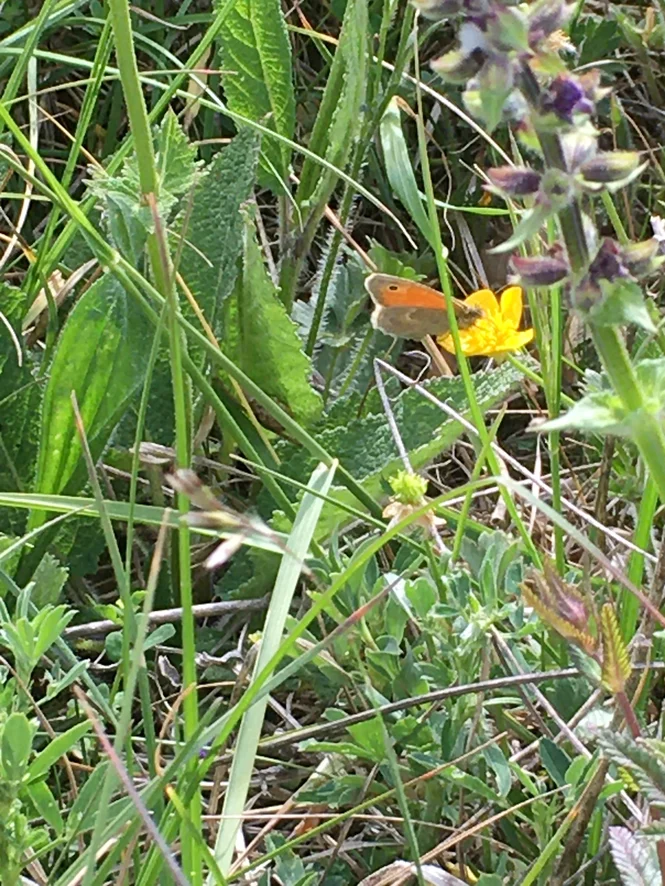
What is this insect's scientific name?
Coenonympha pamphilus
